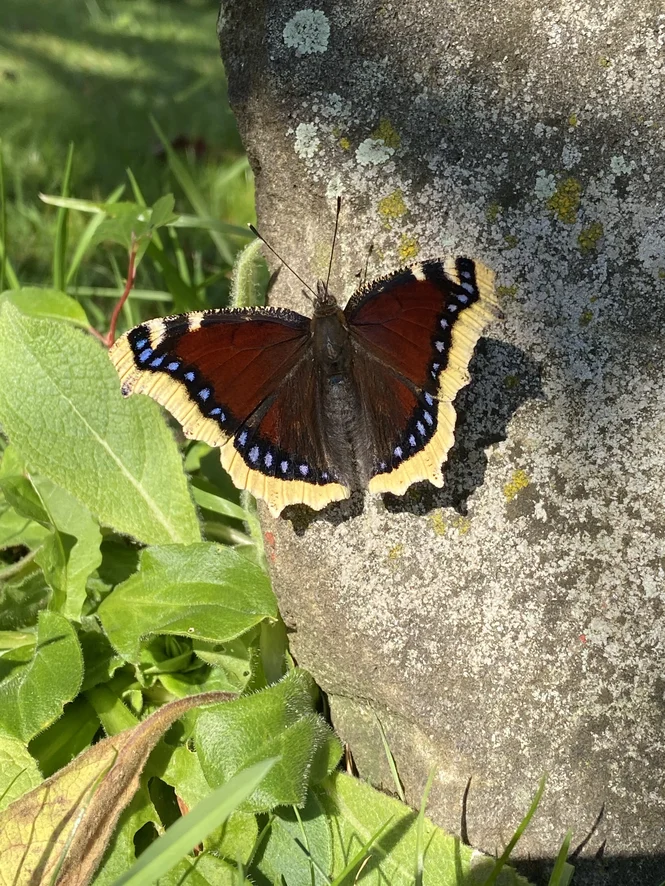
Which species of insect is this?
Nymphalis antiopa
